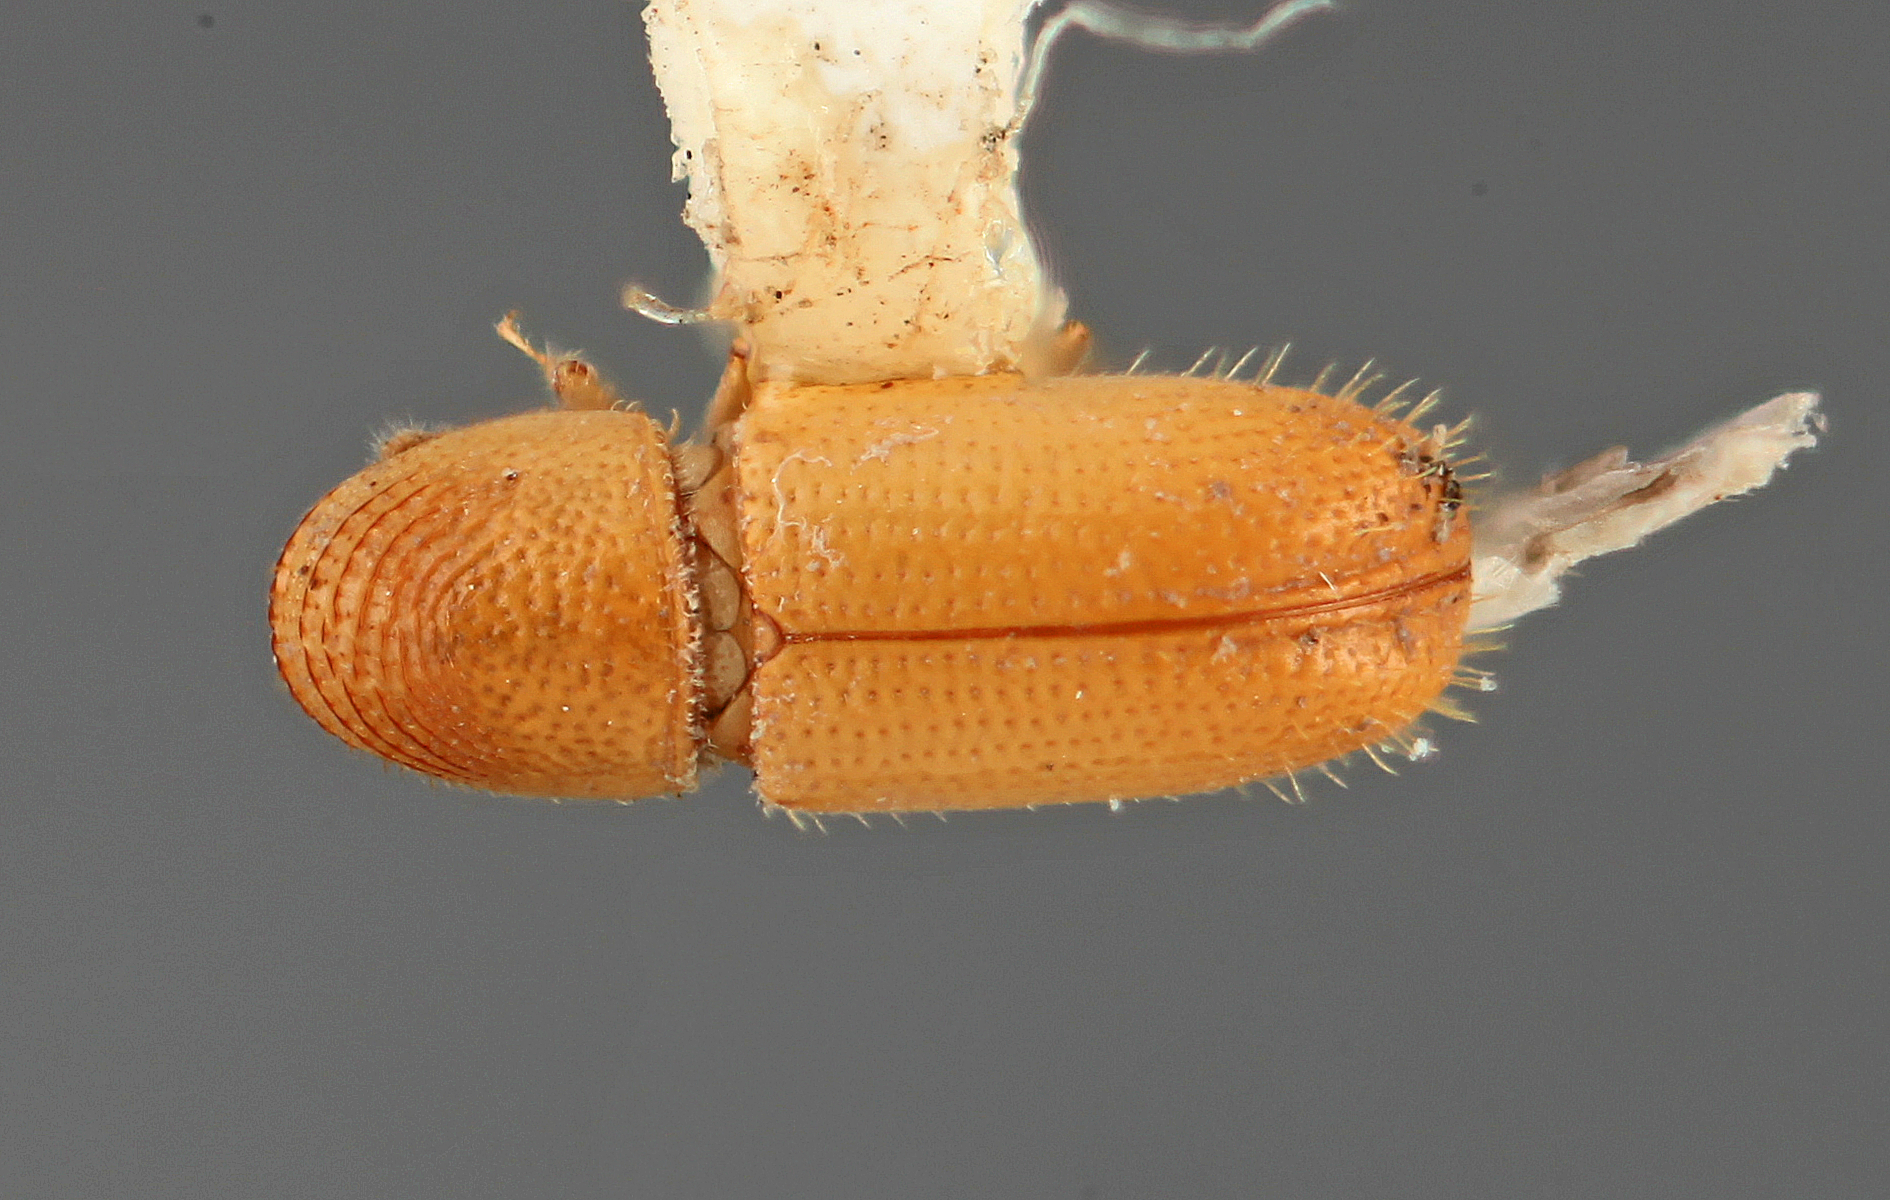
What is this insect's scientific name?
Pityophthorus tenax
